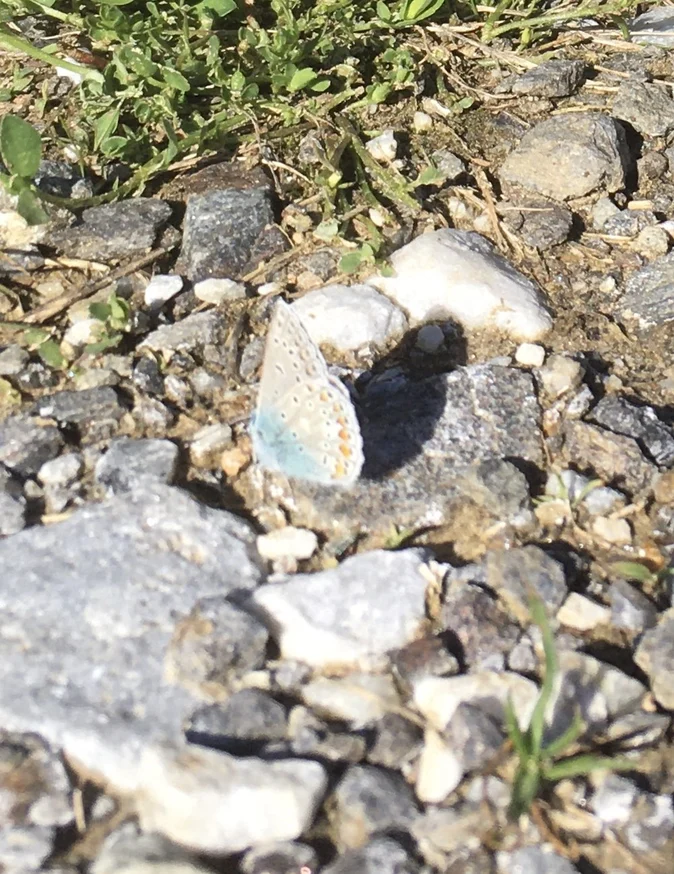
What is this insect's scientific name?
Polyommatus icarus
